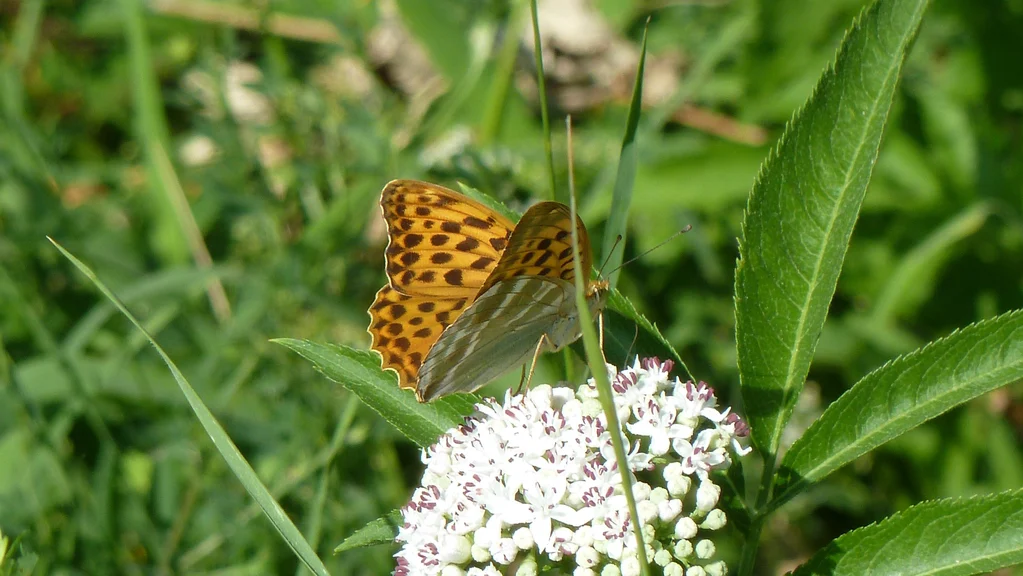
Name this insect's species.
Argynnis paphia
